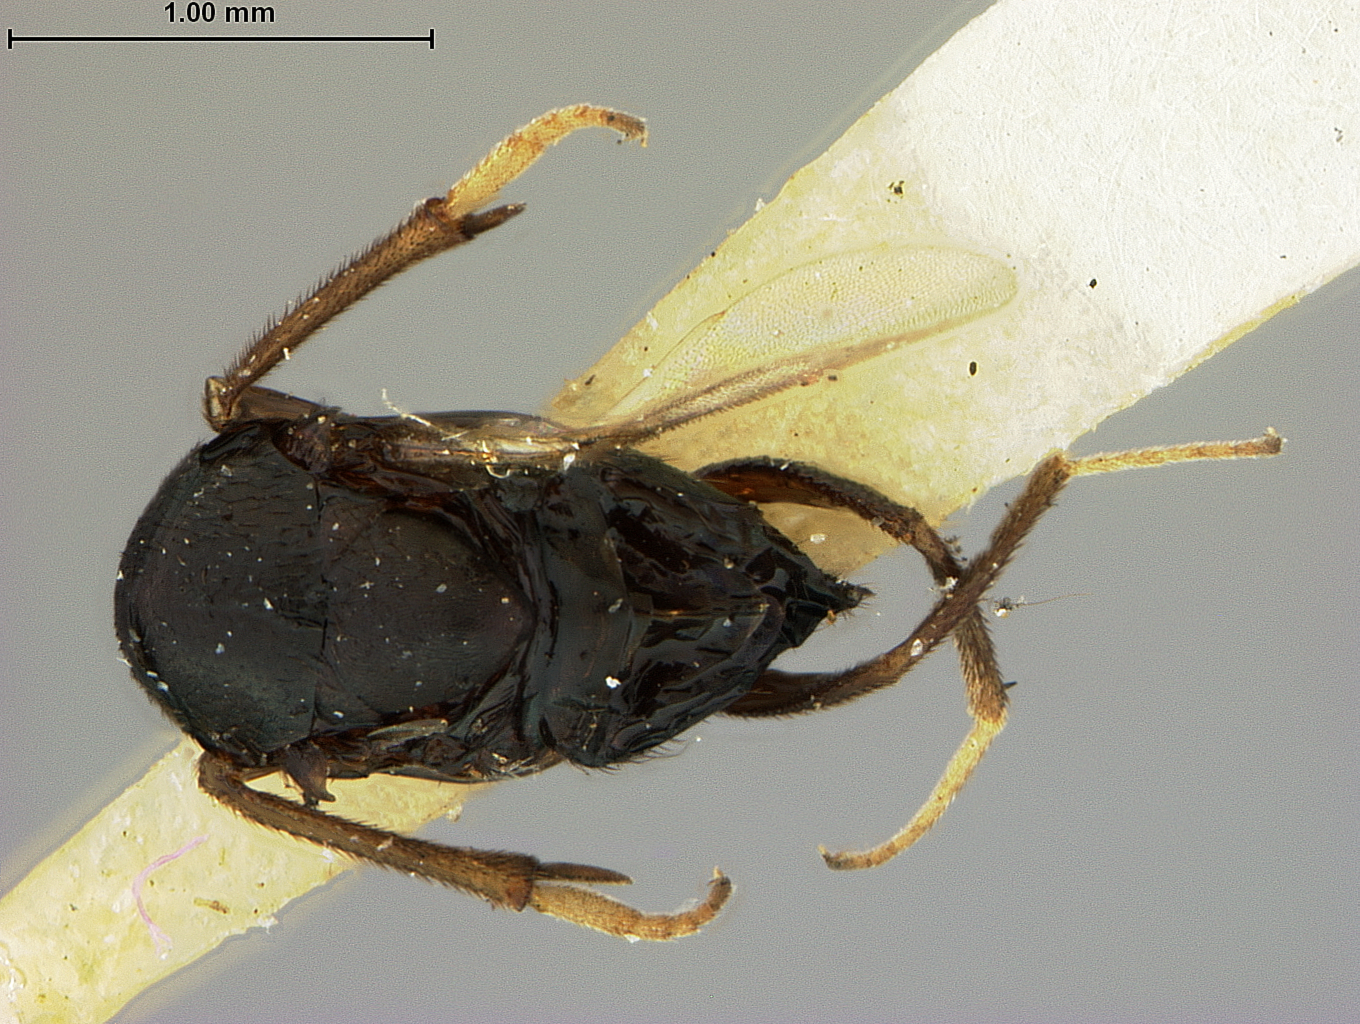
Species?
Howardiella tarsata
